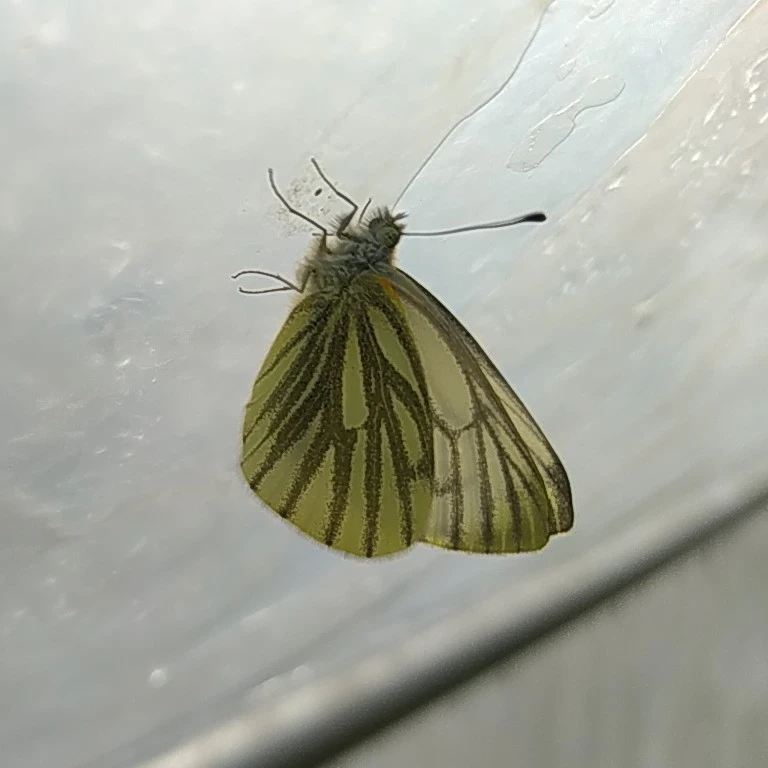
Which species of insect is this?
Pieris napi
